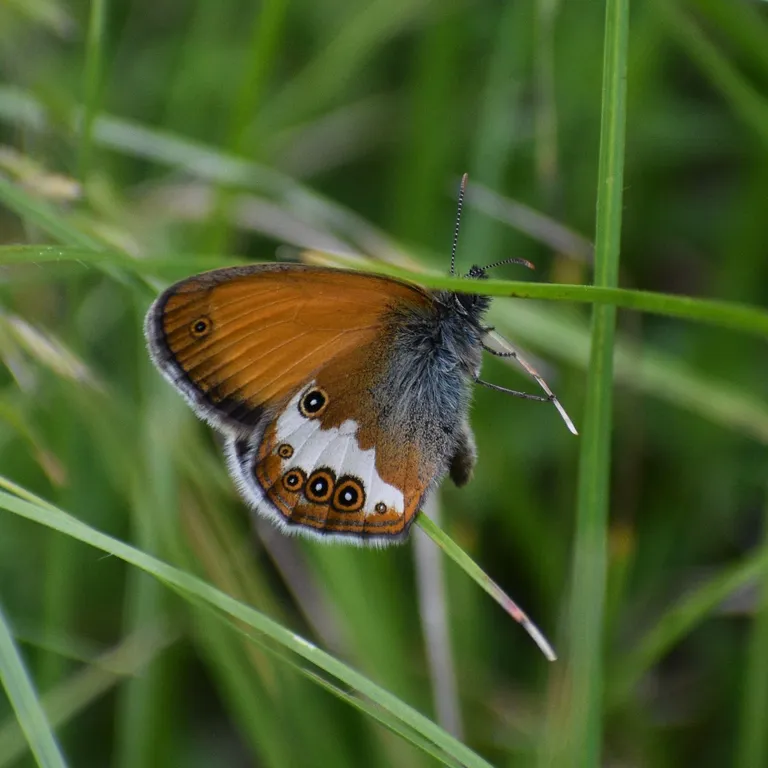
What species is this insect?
Coenonympha arcania
